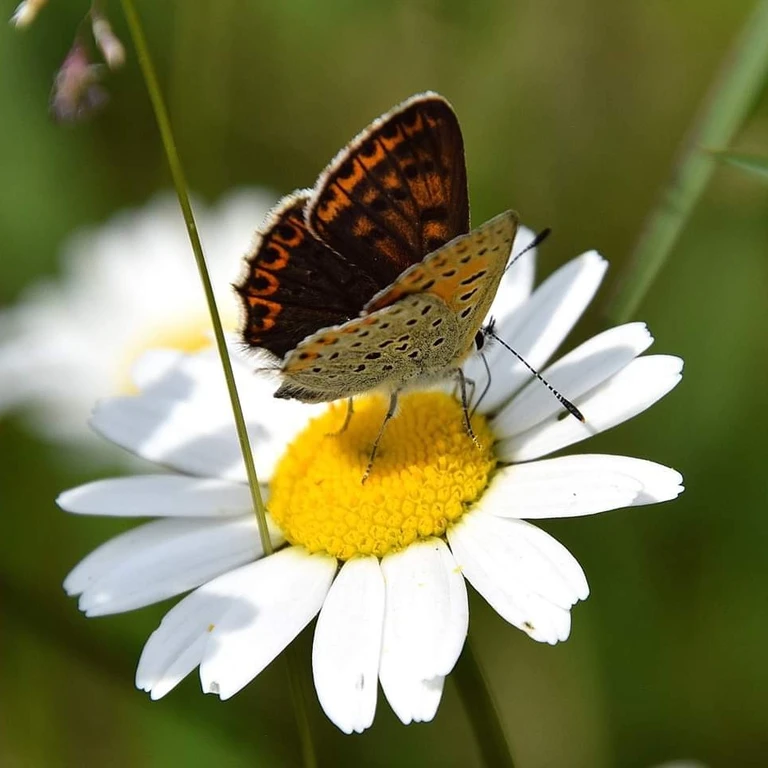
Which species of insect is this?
Lycaena tityrus (also Loweia tityrus)
